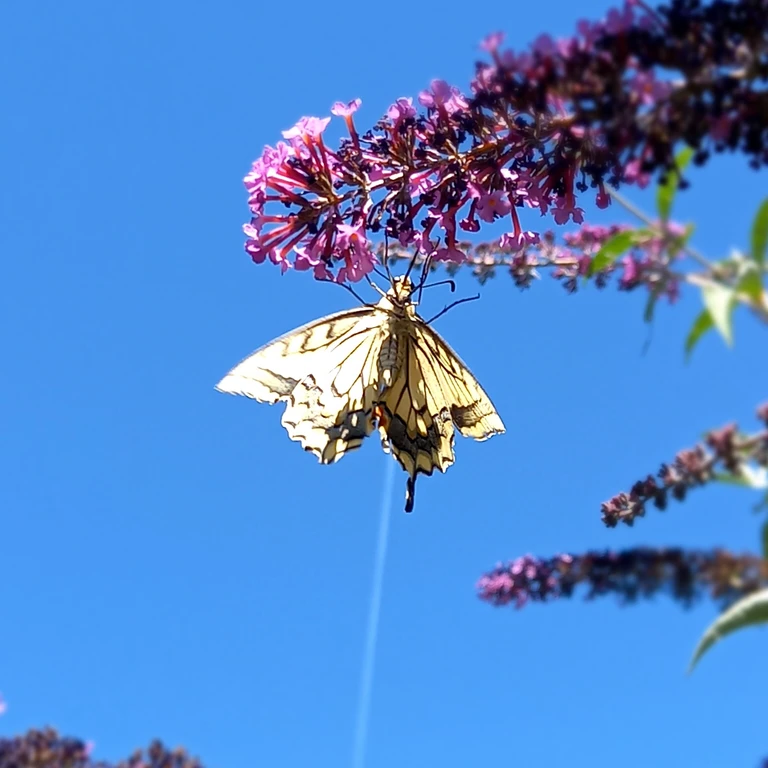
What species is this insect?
Papilio machaon
